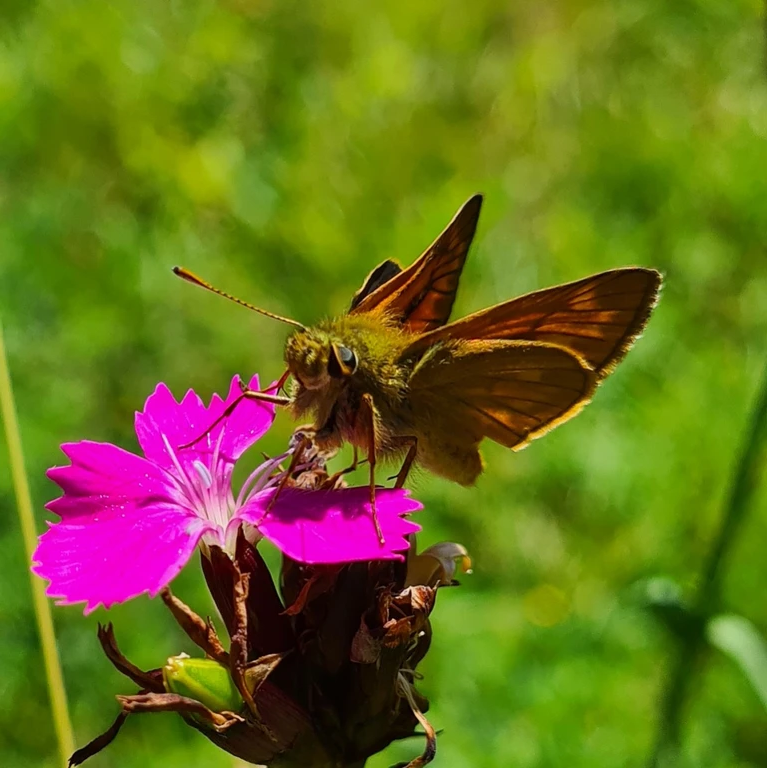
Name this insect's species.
Ochlodes sylvanus (also Ochlodes venata)
